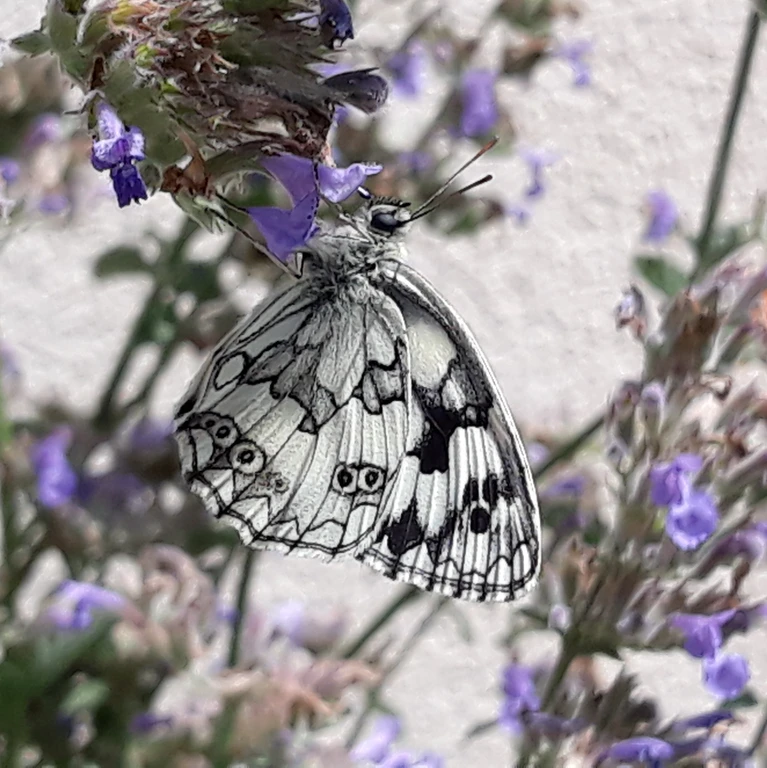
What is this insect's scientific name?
Melanargia galathea
